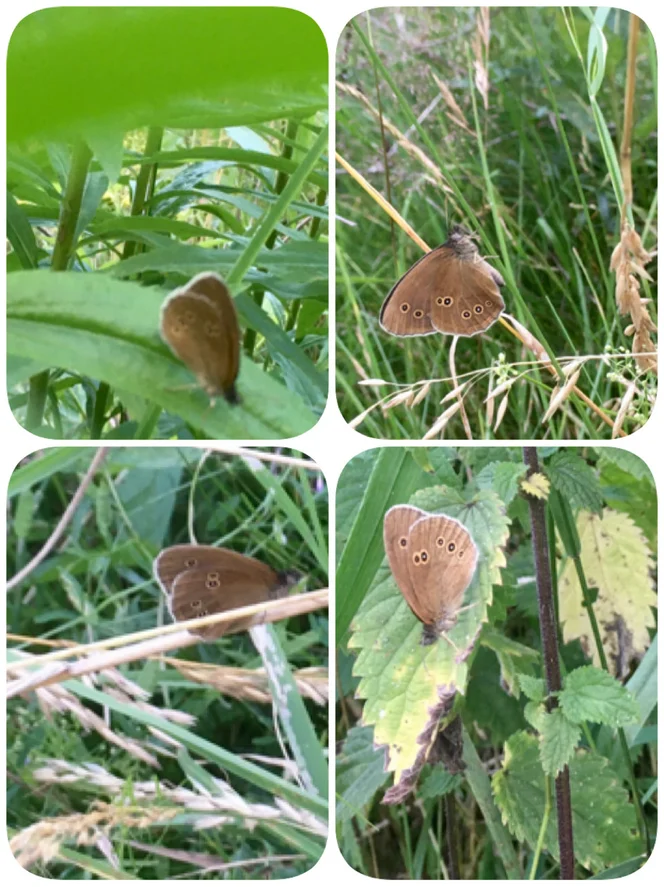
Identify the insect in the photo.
Aphantopus hyperantus
